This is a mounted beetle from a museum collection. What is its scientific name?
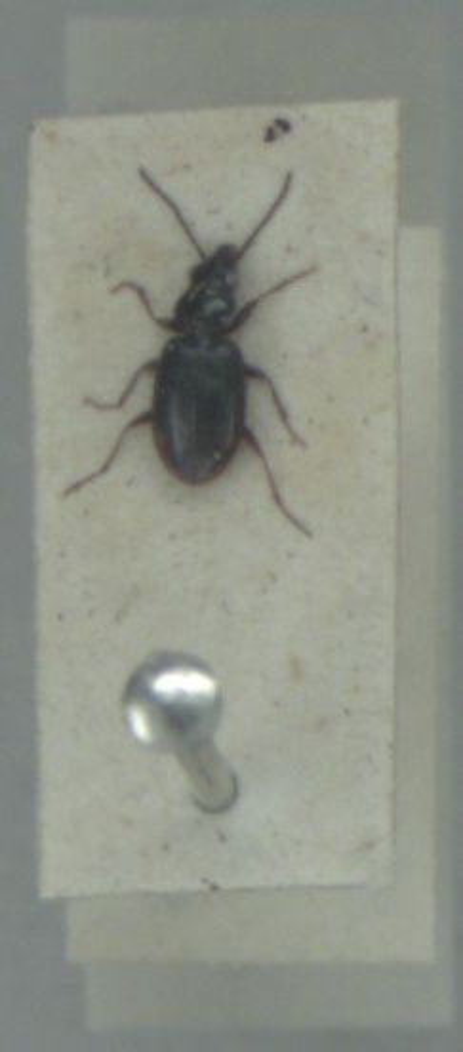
Bembidion lunulatum
